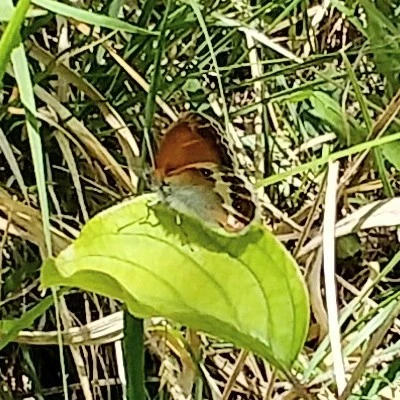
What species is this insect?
Coenonympha arcania
